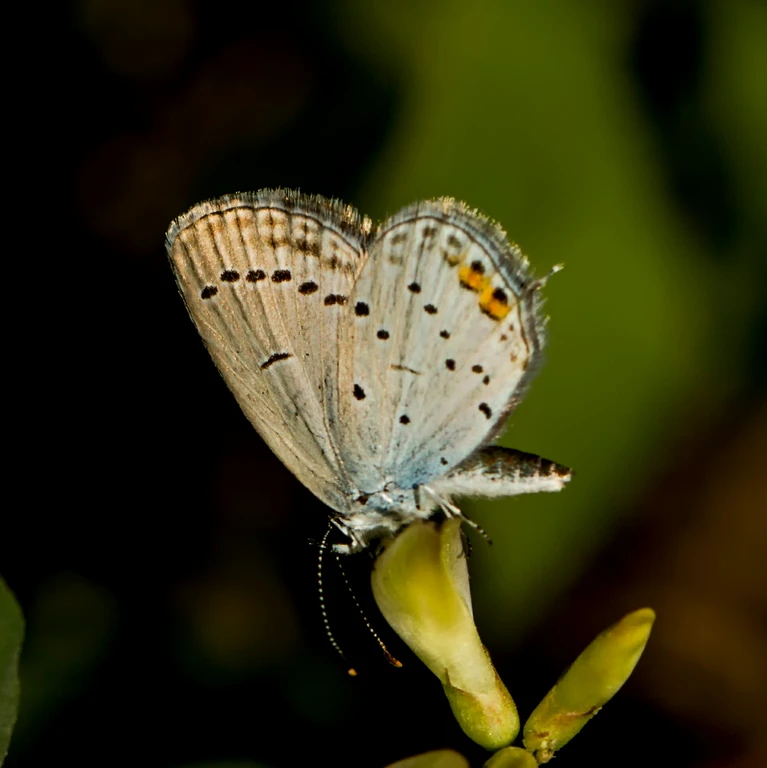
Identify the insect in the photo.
Cupido argiades (also Elkalyce argiades)
